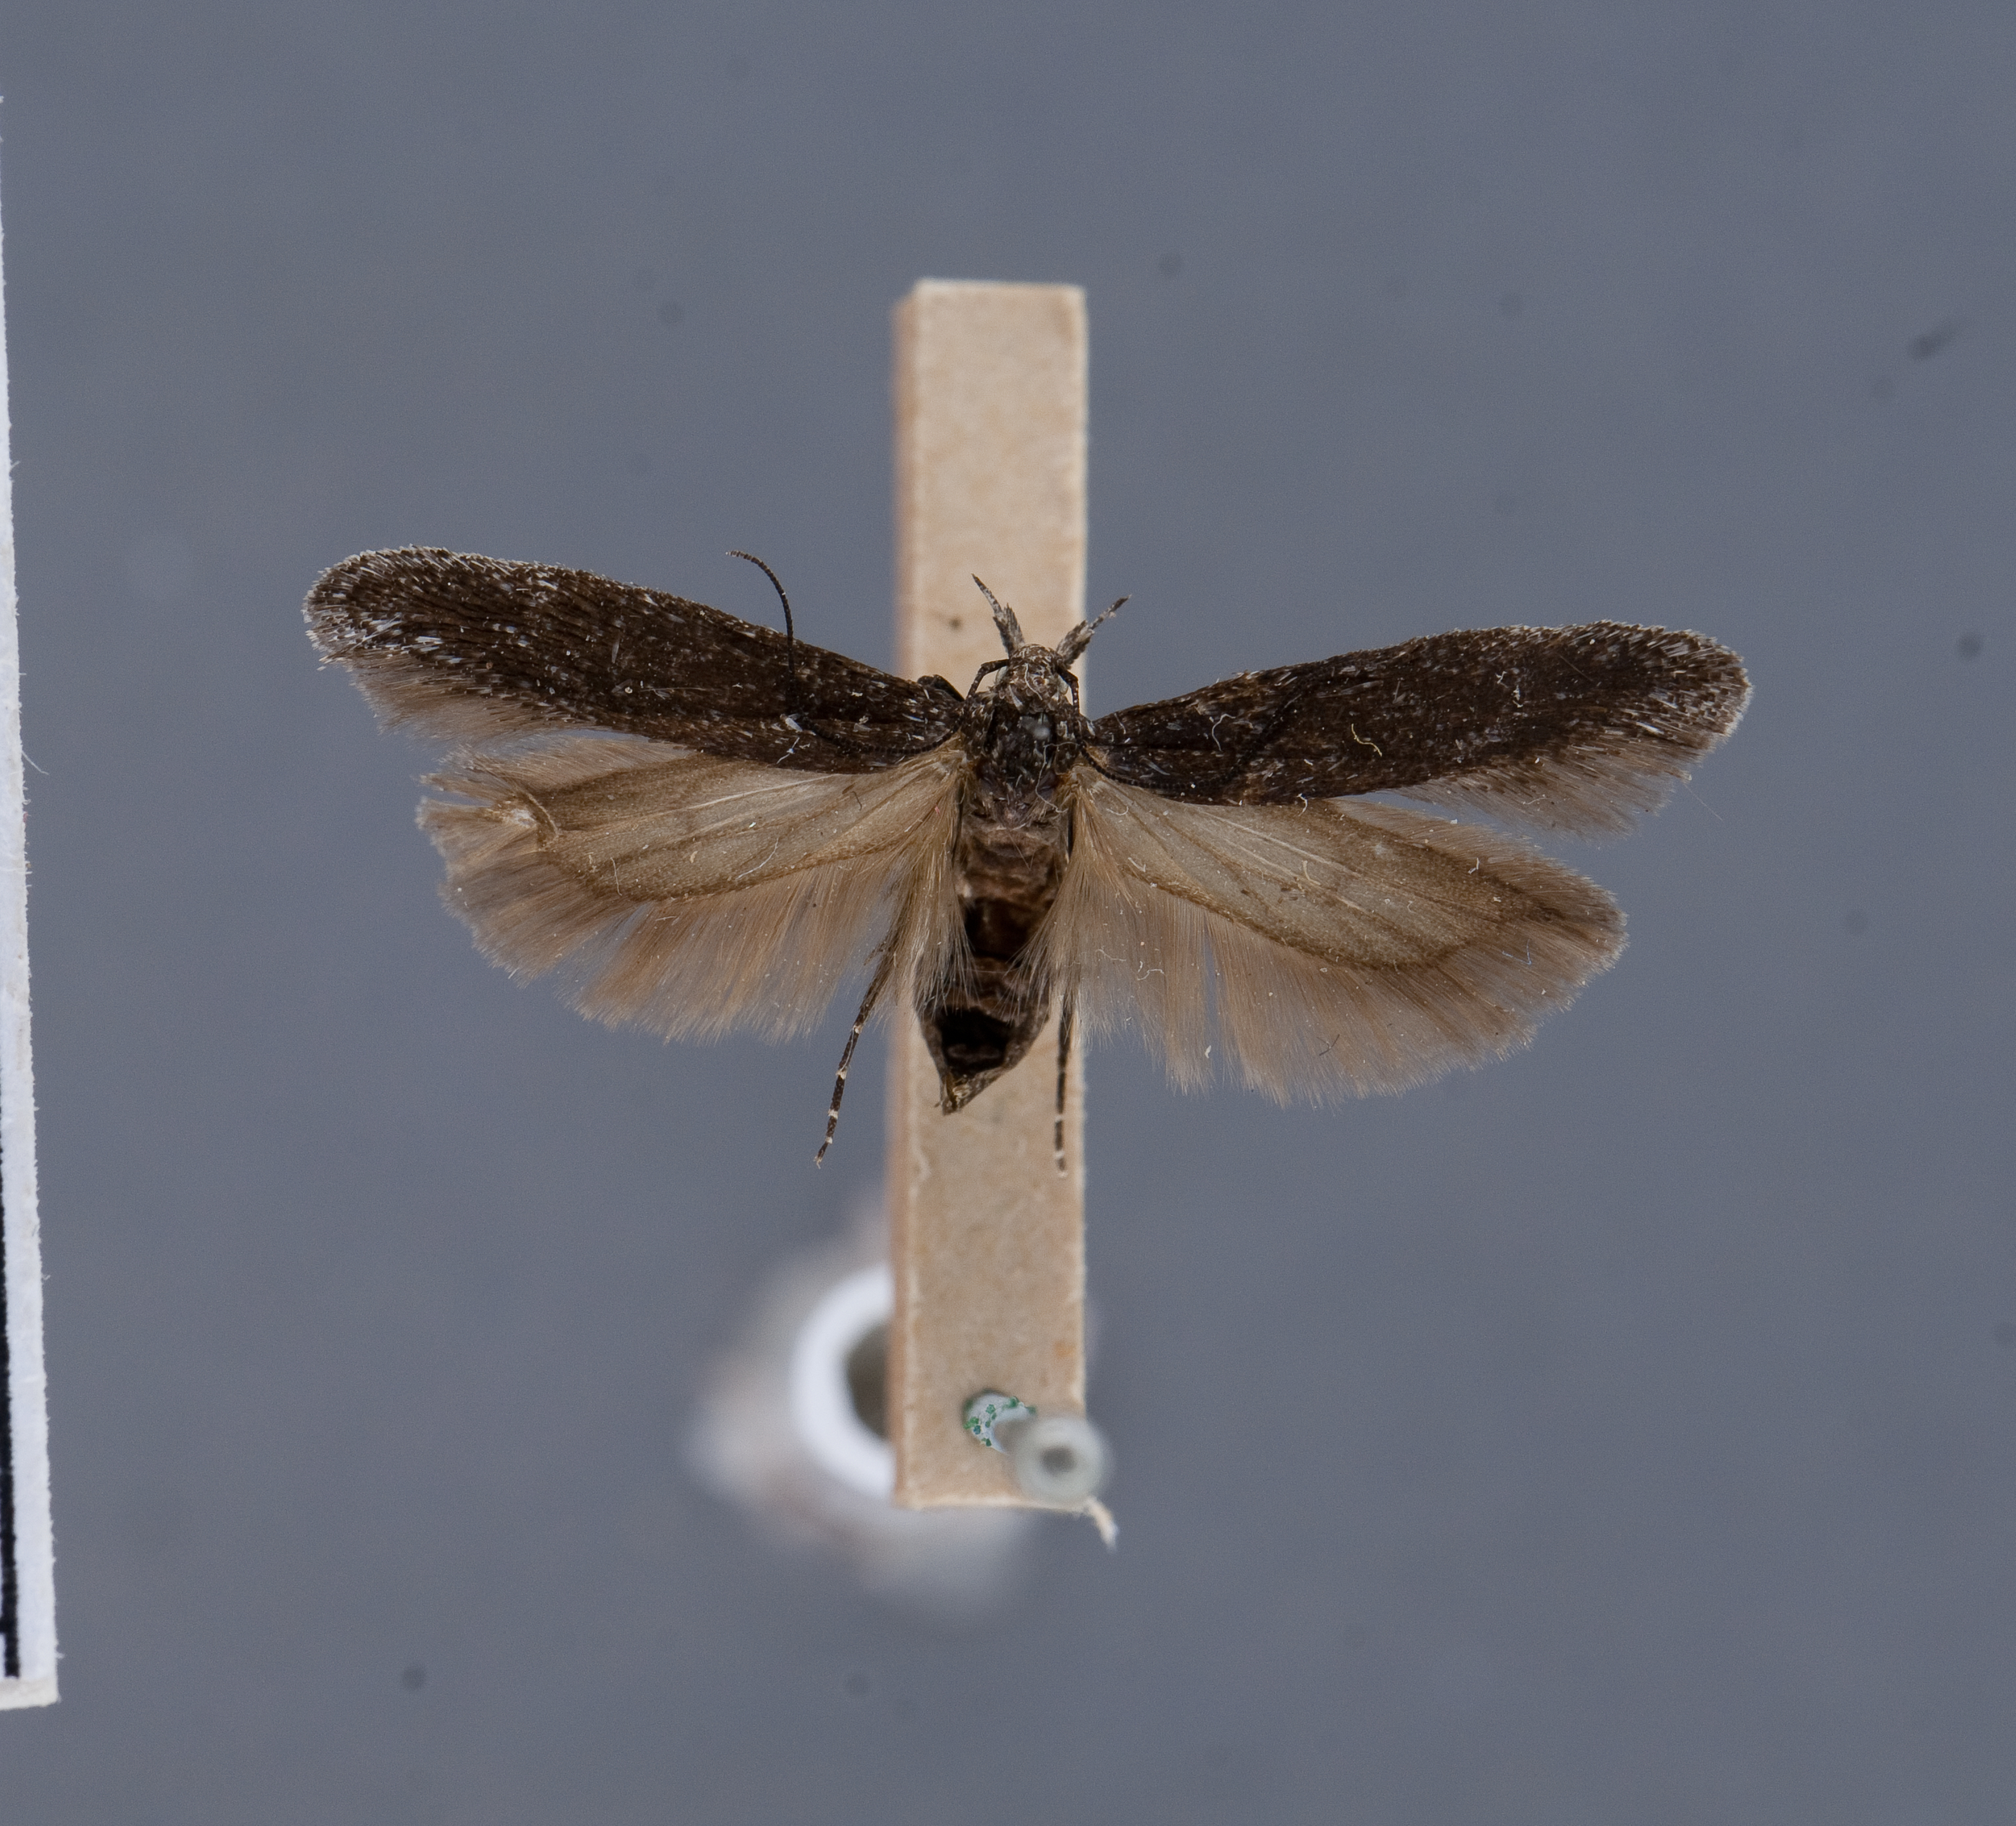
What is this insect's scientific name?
Gnorimoschema busckiella
